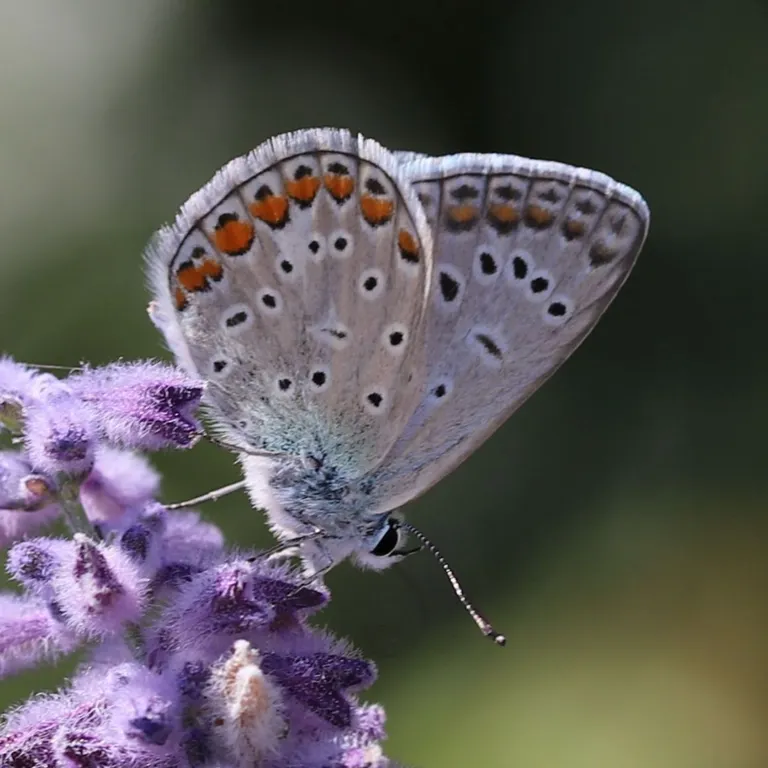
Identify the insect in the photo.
Polyommatus icarus
